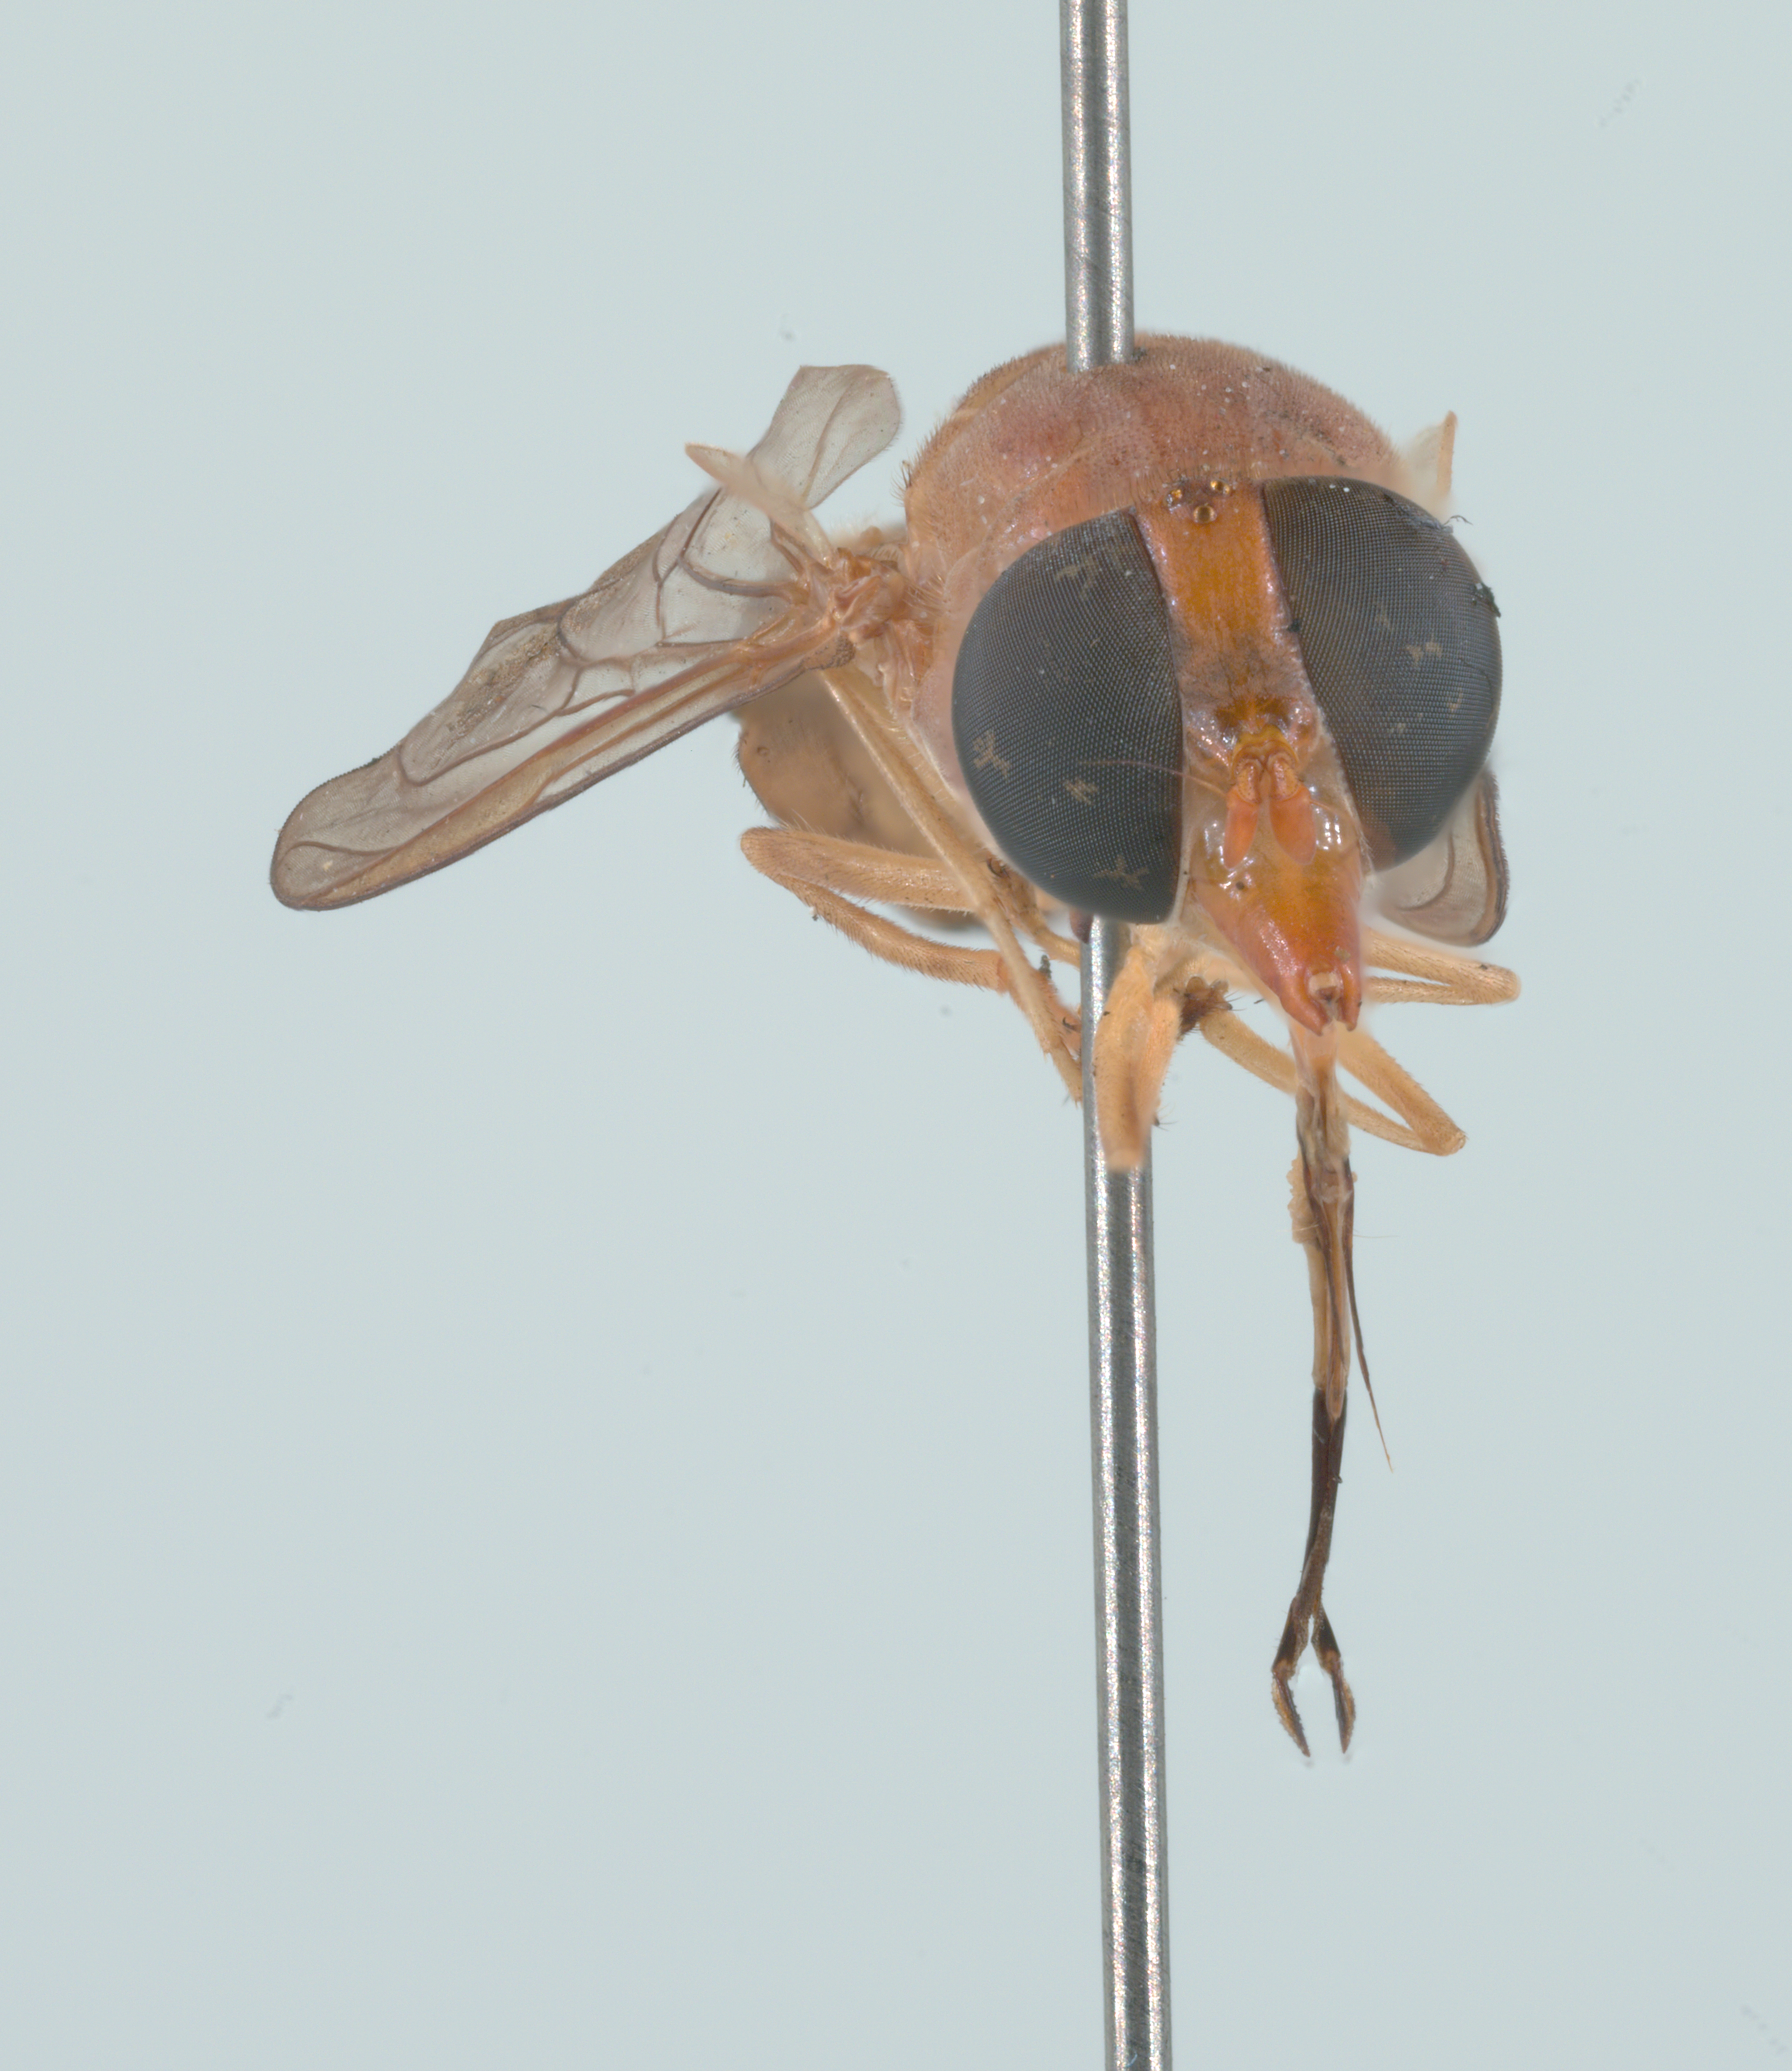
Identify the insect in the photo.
Rhingia lutea
